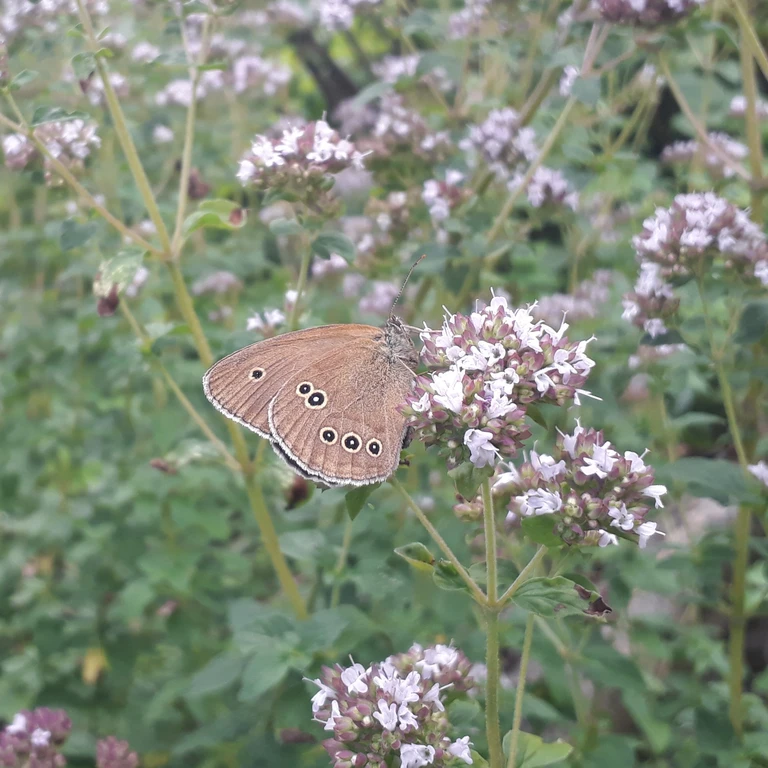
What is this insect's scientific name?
Aphantopus hyperantus
